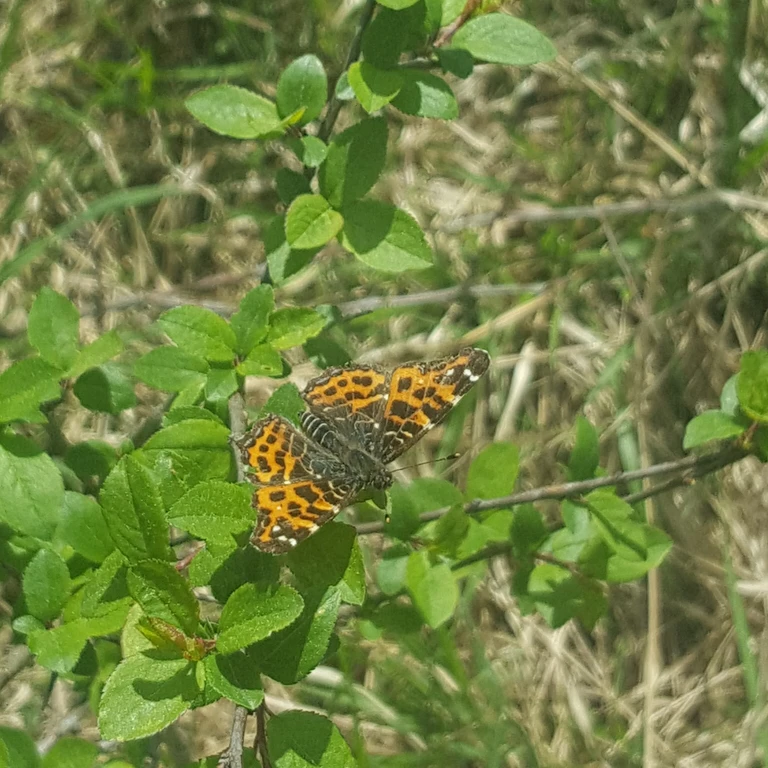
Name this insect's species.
Araschnia levana
